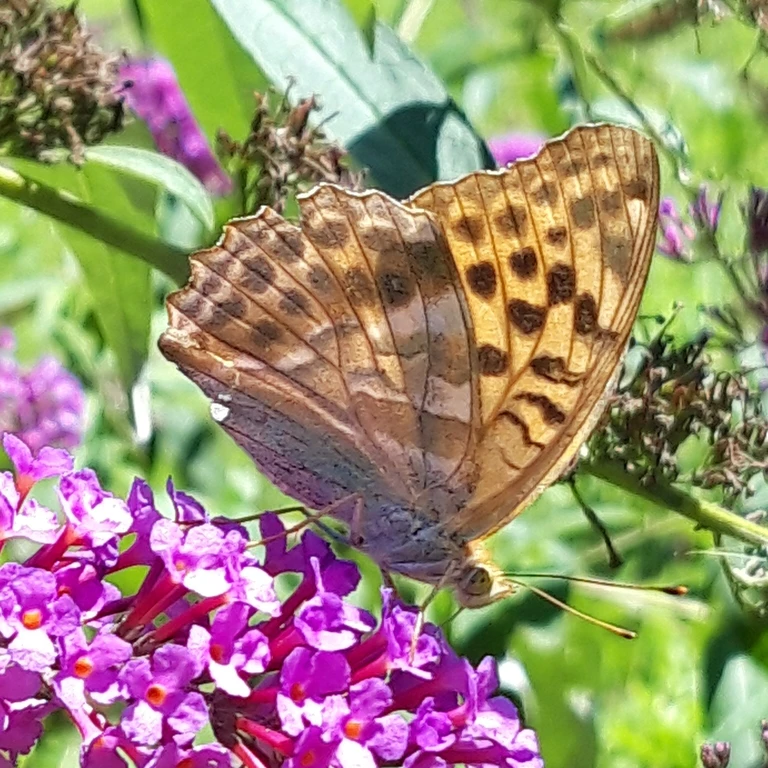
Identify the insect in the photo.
Argynnis paphia
